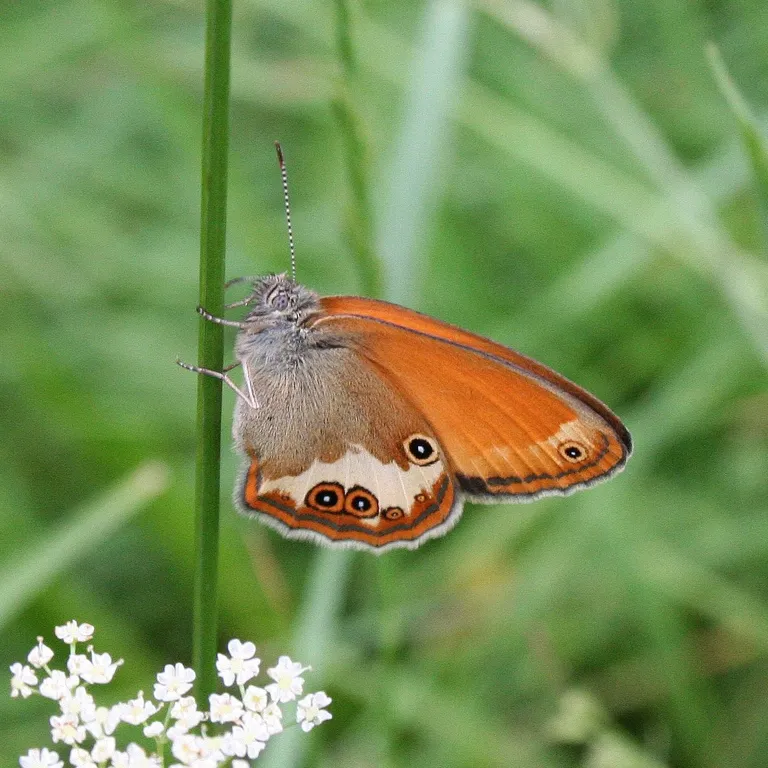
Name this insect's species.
Coenonympha arcania
